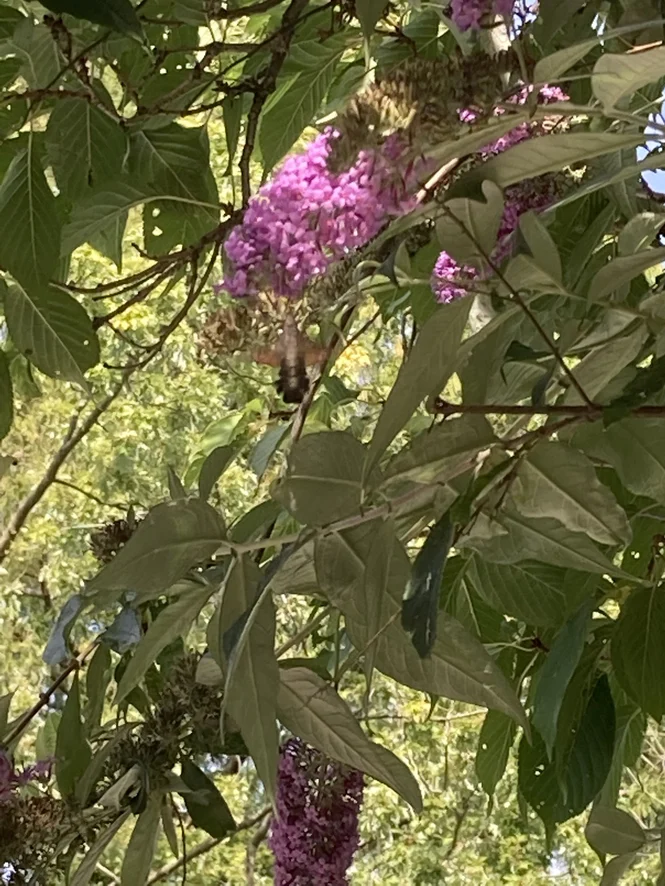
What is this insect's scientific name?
Macroglossum stellatarum
